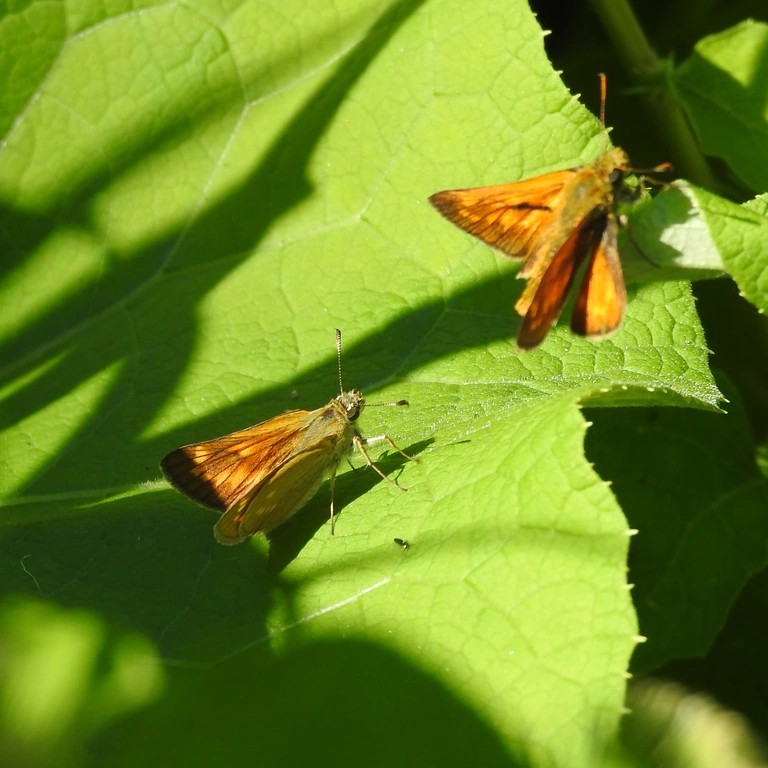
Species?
Ochlodes sylvanus (also Ochlodes venata)
